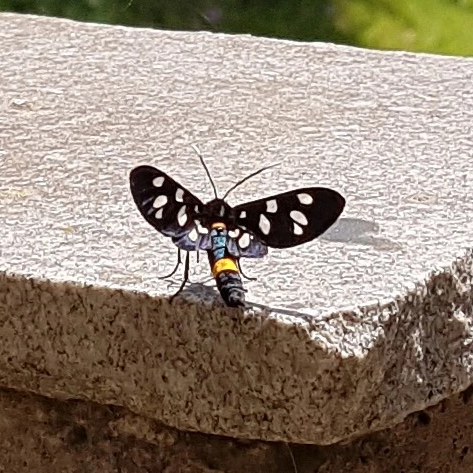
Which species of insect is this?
Amata phegea
